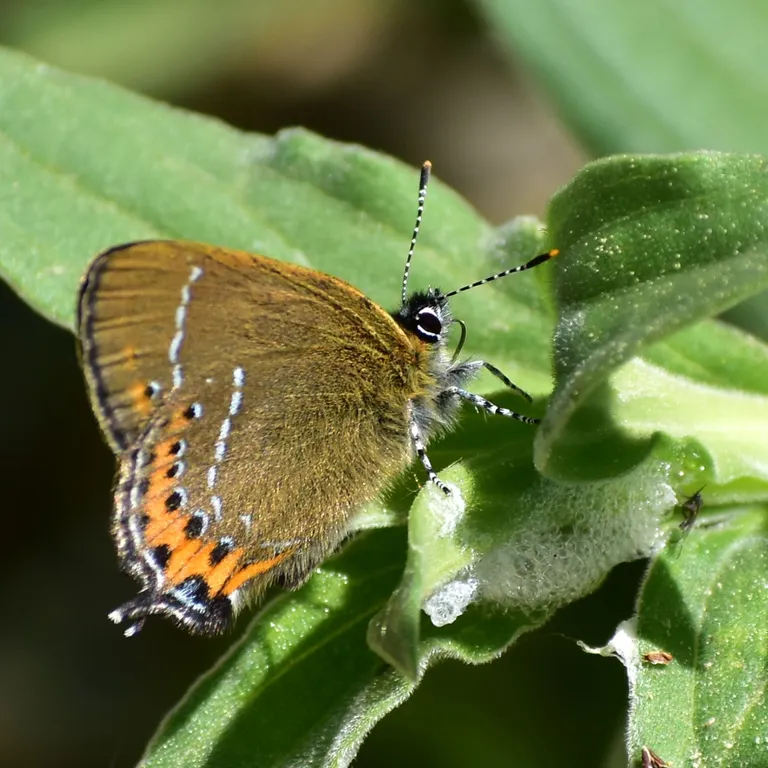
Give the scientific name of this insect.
Satyrium pruni (also Fixsenia pruni)
